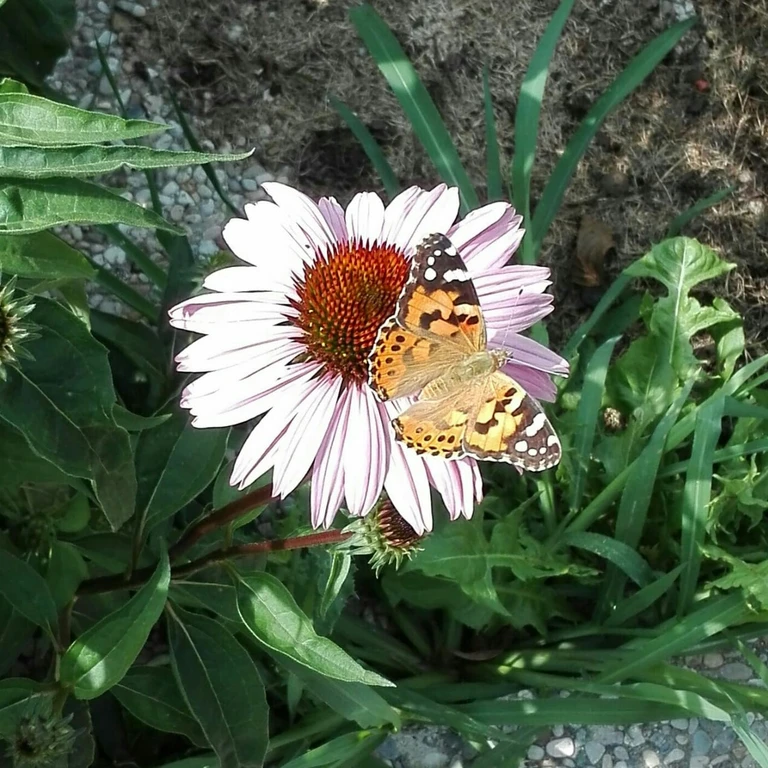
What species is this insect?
Vanessa cardui
